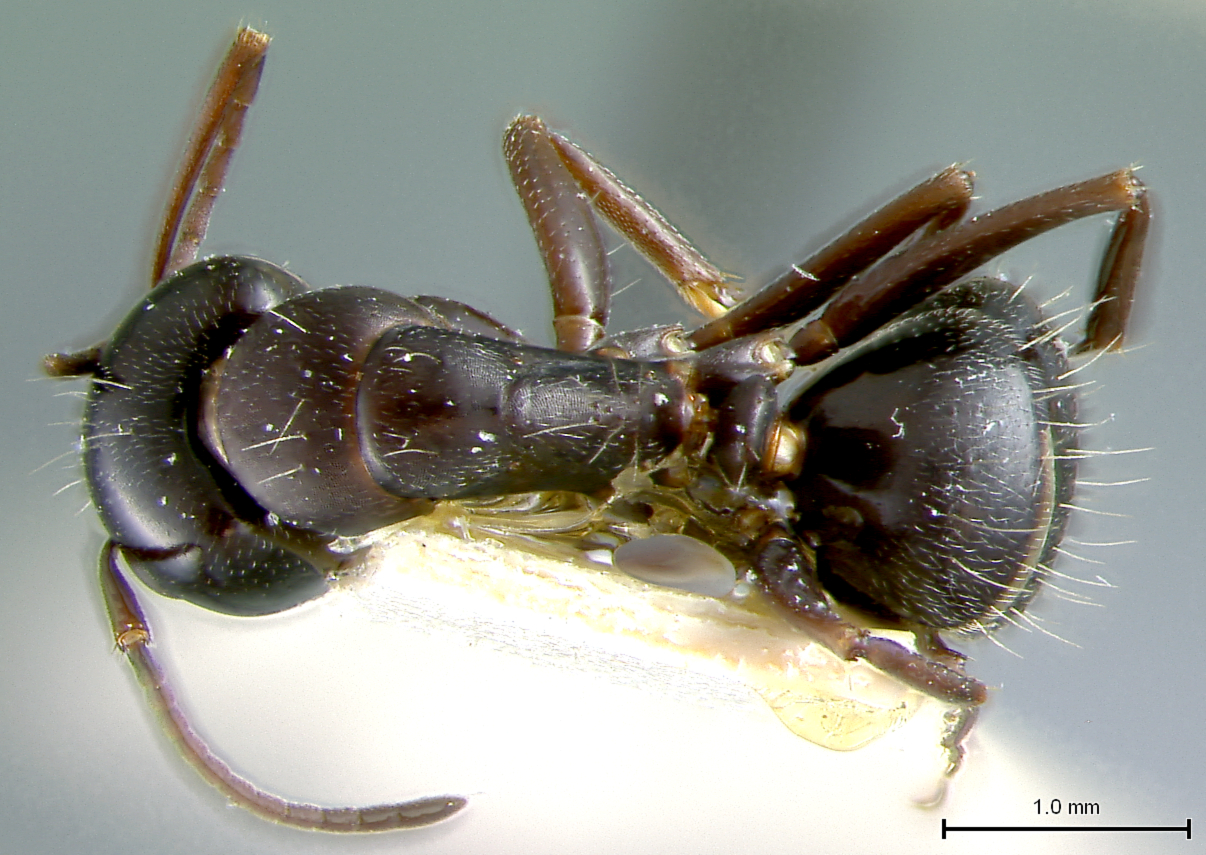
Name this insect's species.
Camponotus anthrax
